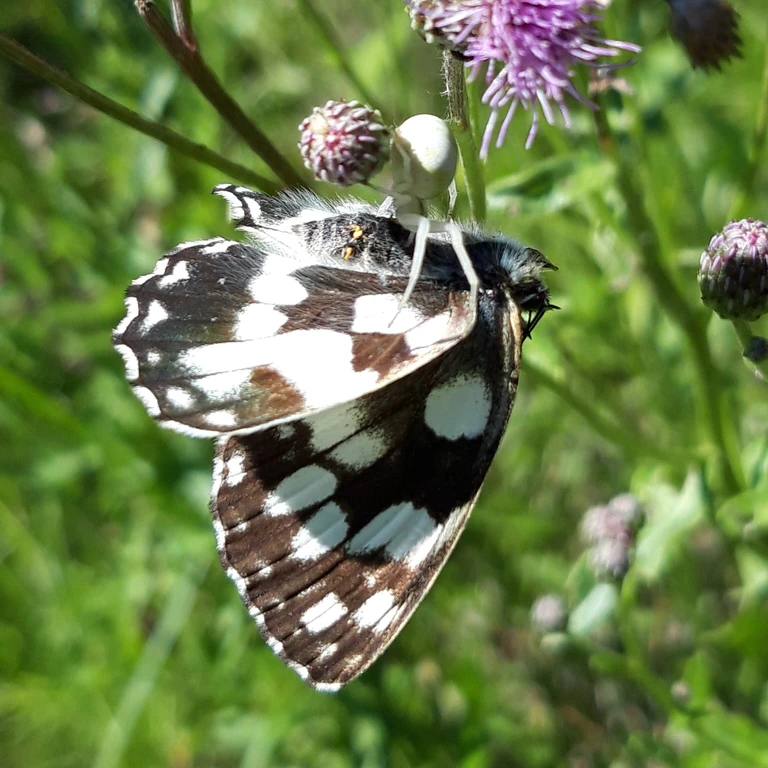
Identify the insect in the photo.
Melanargia galathea
